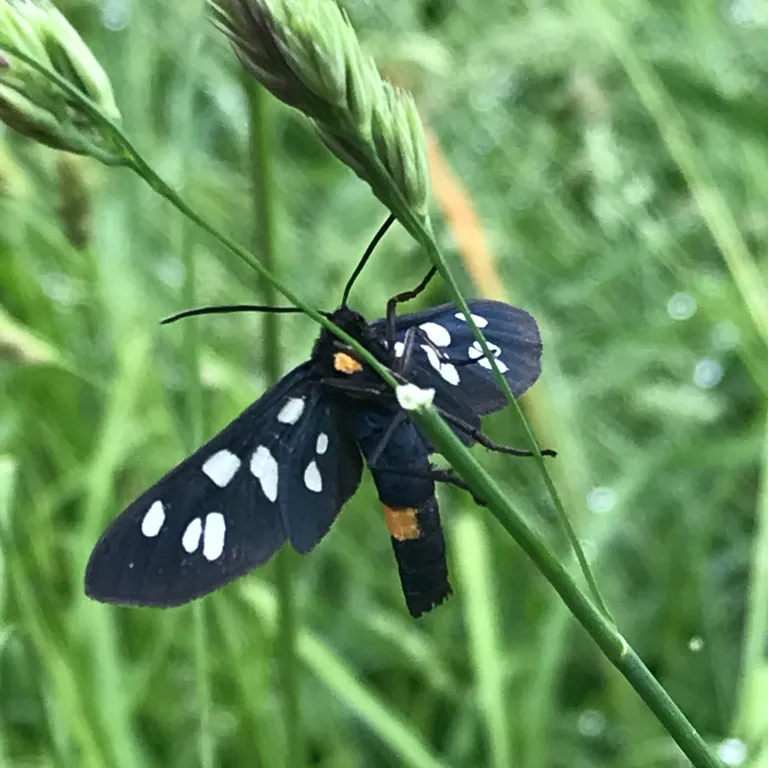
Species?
Amata phegea
